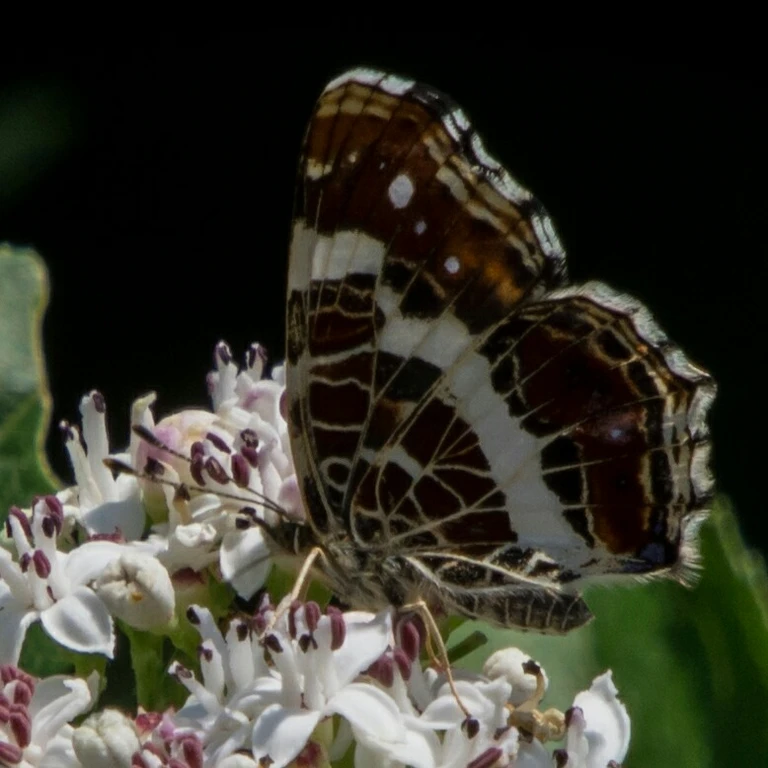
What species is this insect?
Araschnia levana
